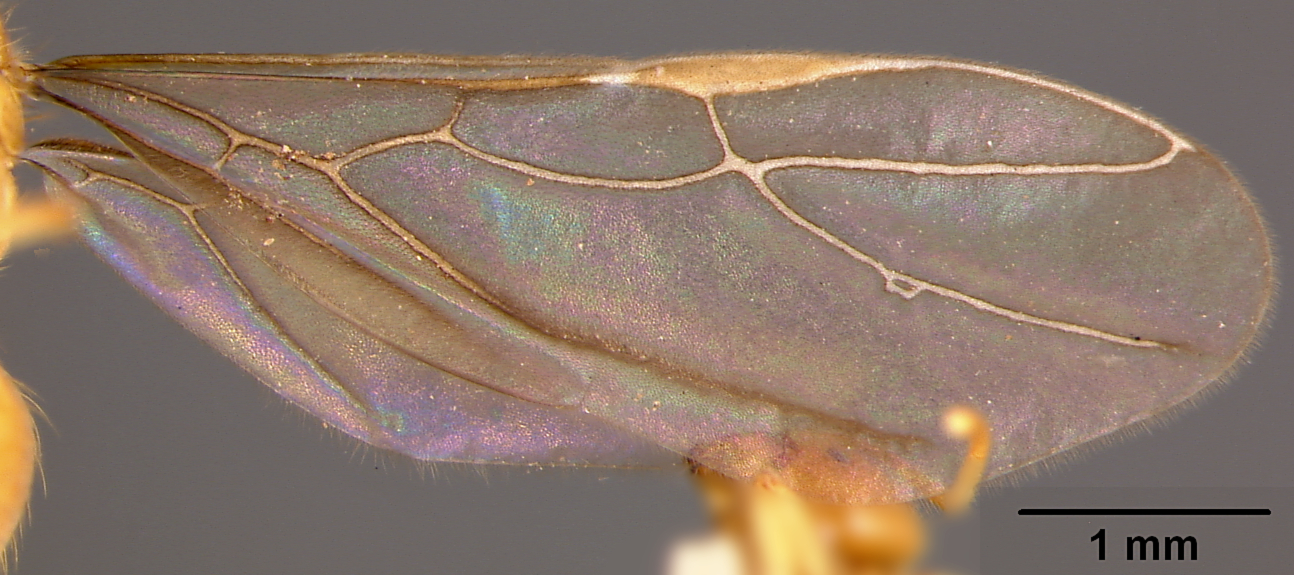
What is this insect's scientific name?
Acropyga moluccana
